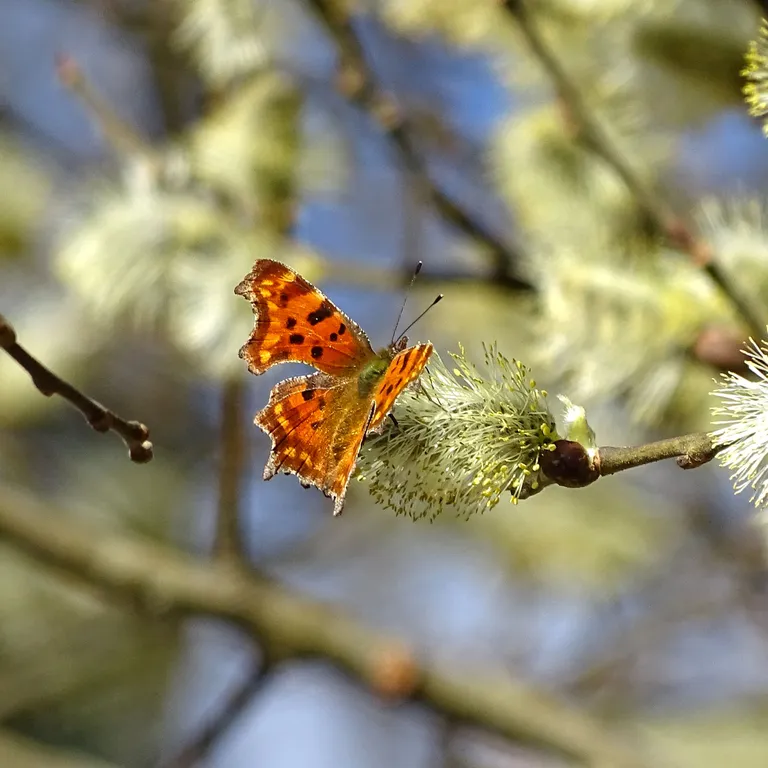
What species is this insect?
Polygonia c-album
